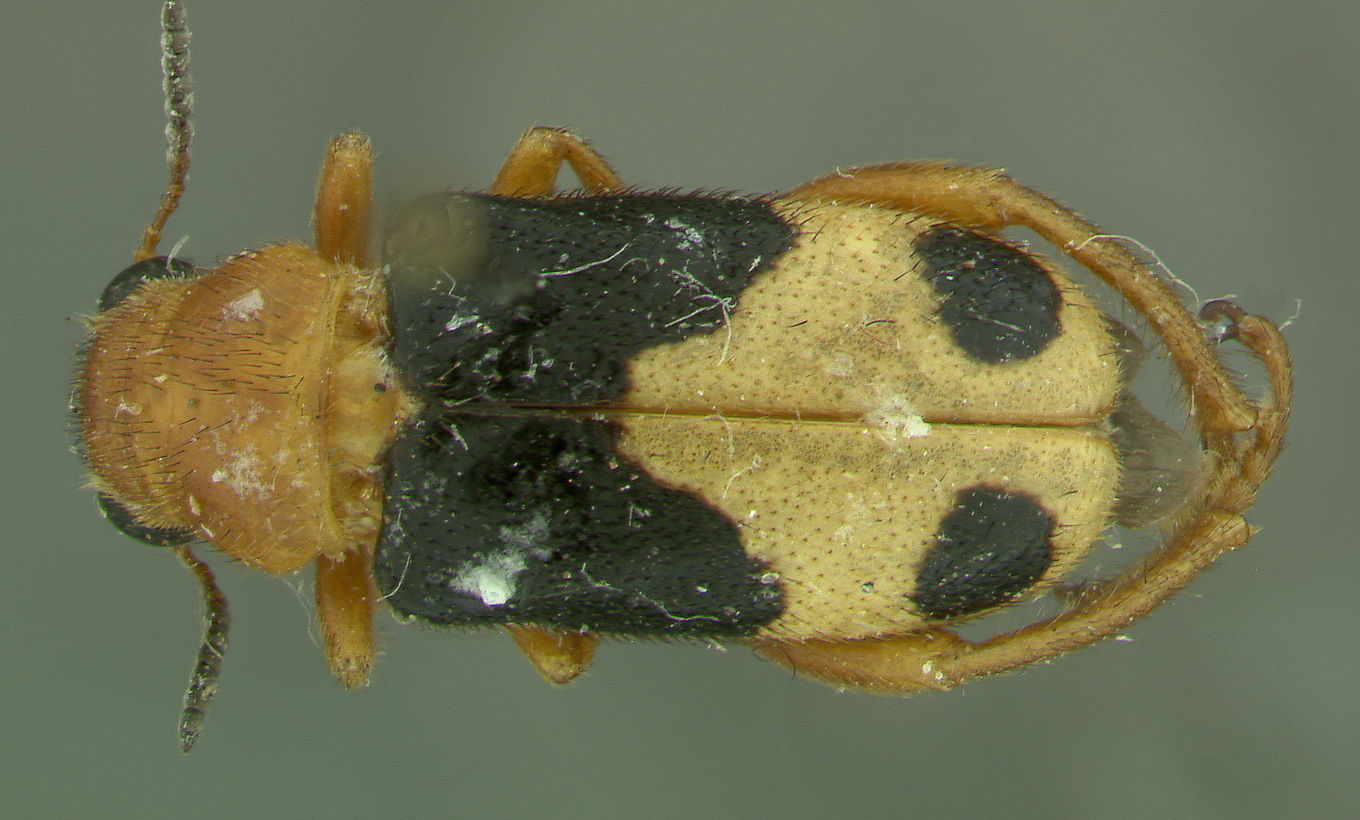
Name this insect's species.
Leucastea biformis
